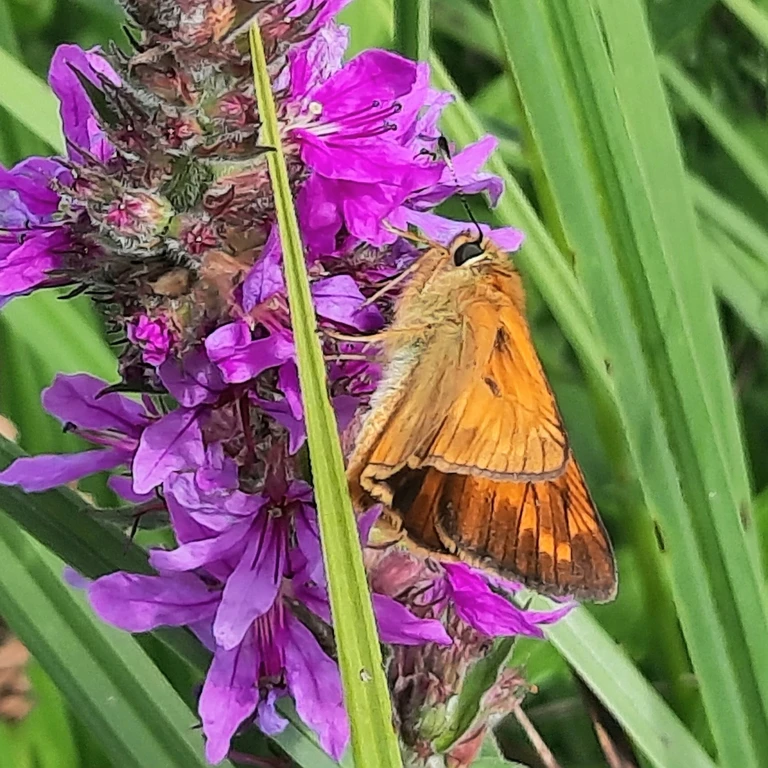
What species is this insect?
Ochlodes sylvanus (also Ochlodes venata)
